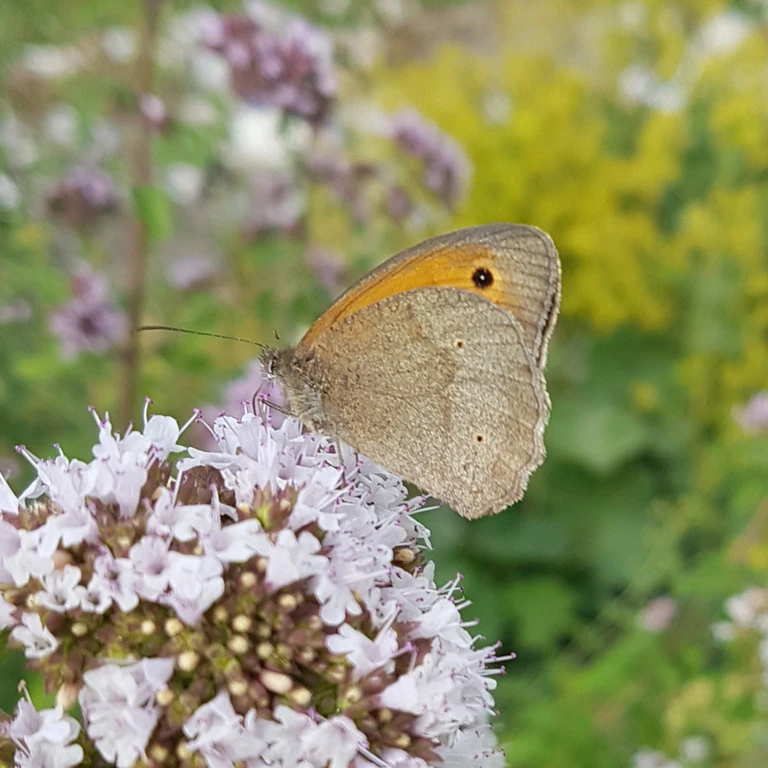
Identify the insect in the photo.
Maniola jurtina
